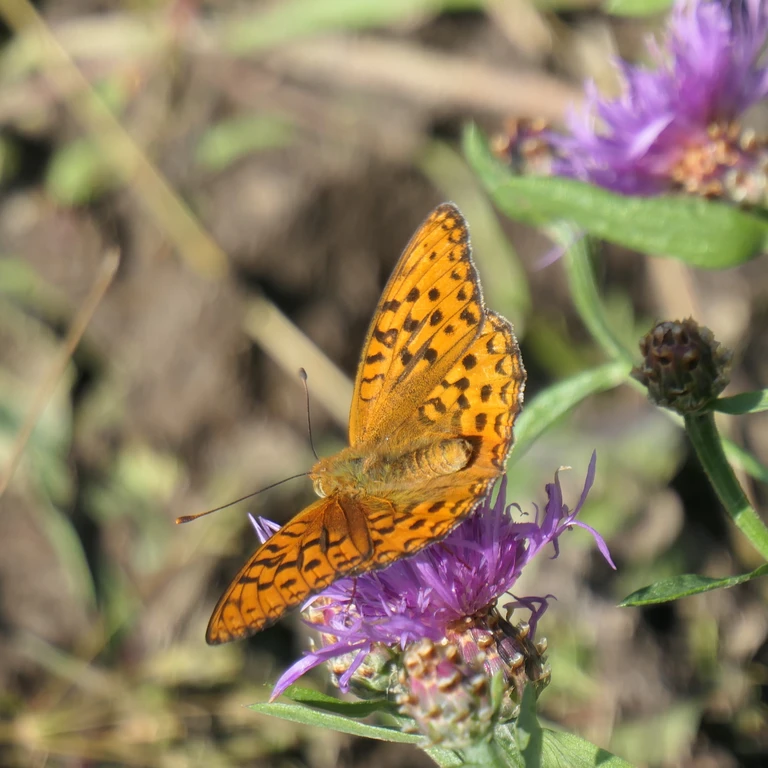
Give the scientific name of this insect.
Fabriciana adippe
